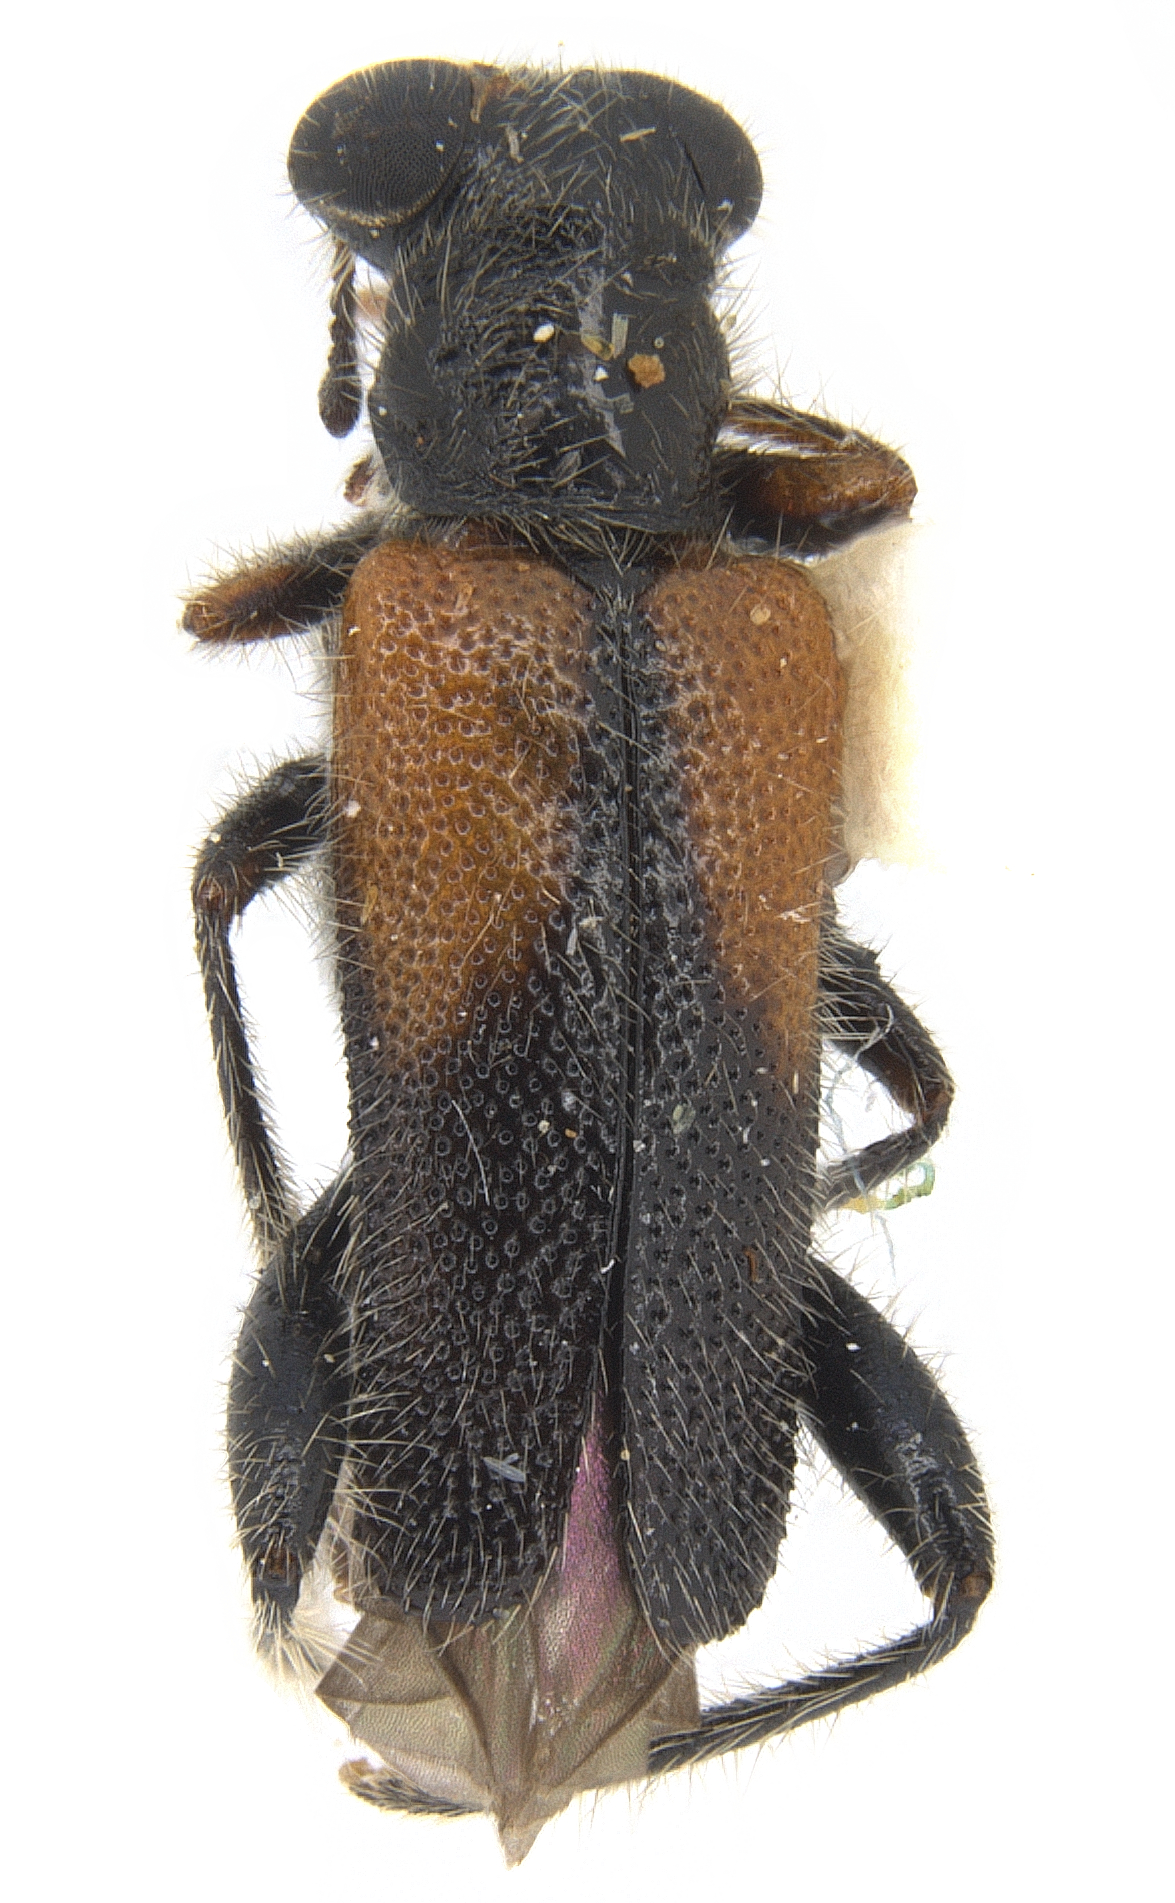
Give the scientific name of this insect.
Phyllobaenus haematicus
